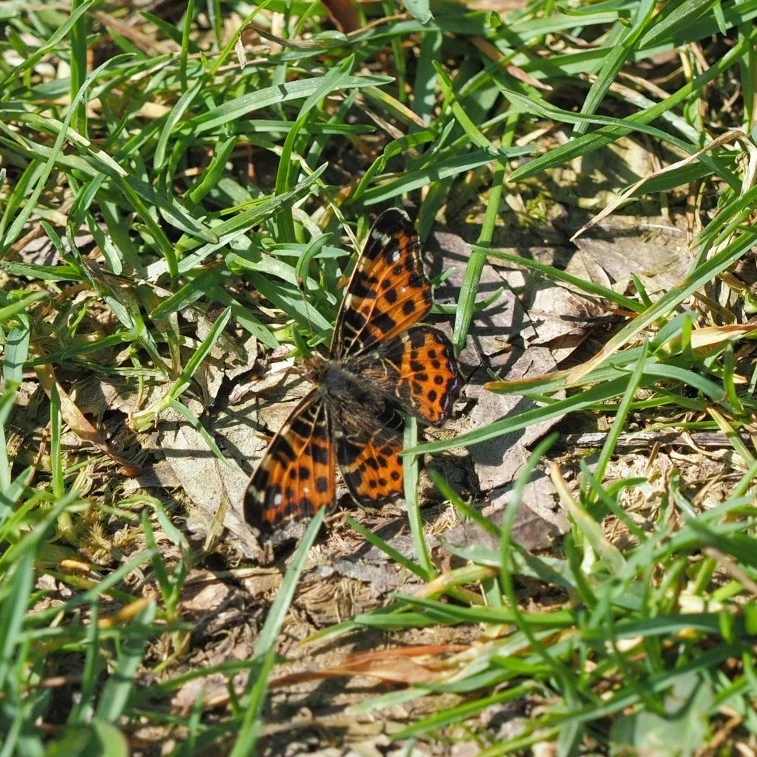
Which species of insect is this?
Araschnia levana
